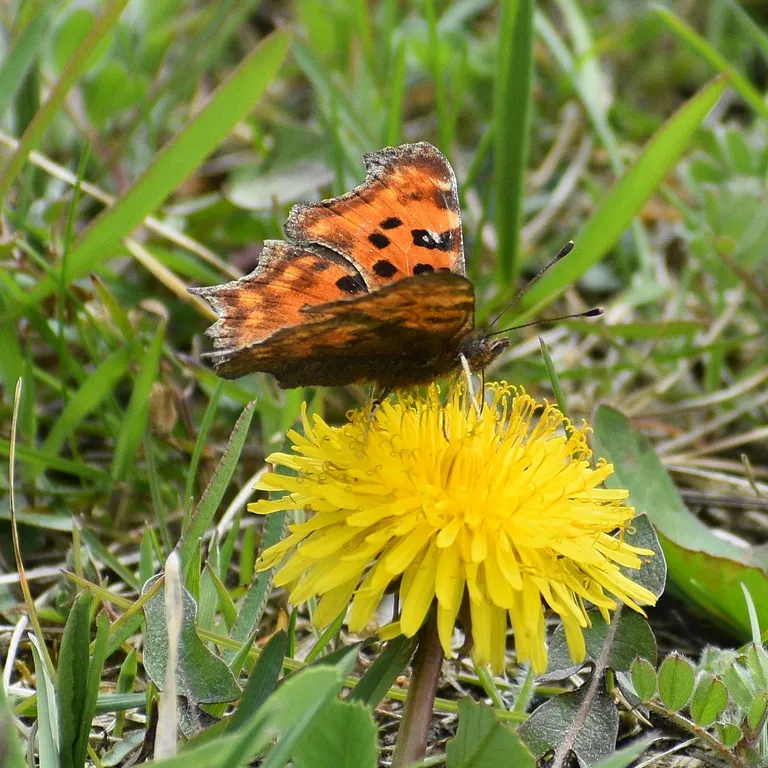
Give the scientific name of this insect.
Polygonia c-album
